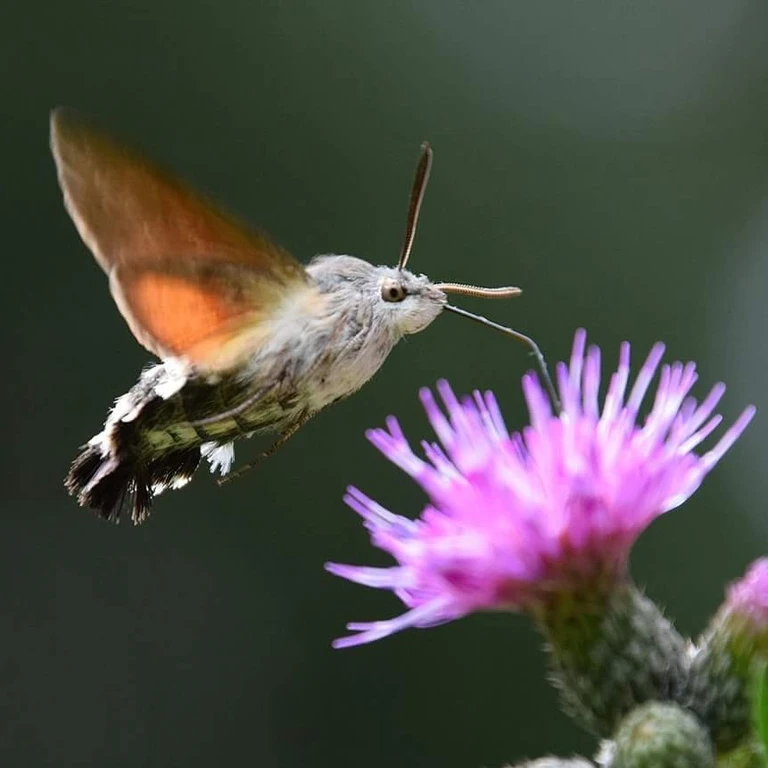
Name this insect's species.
Macroglossum stellatarum
